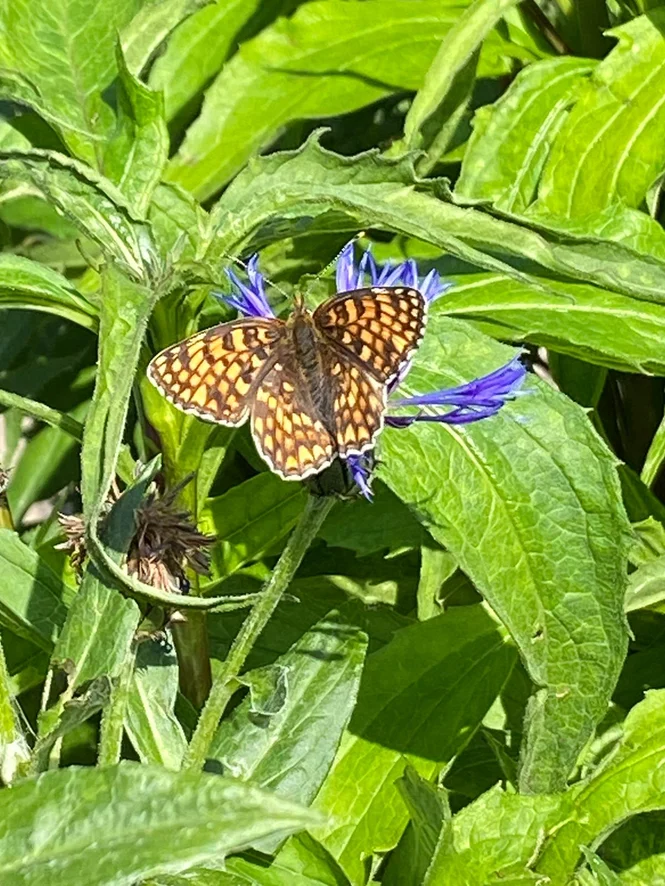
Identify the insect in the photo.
Melitaea phoebe
